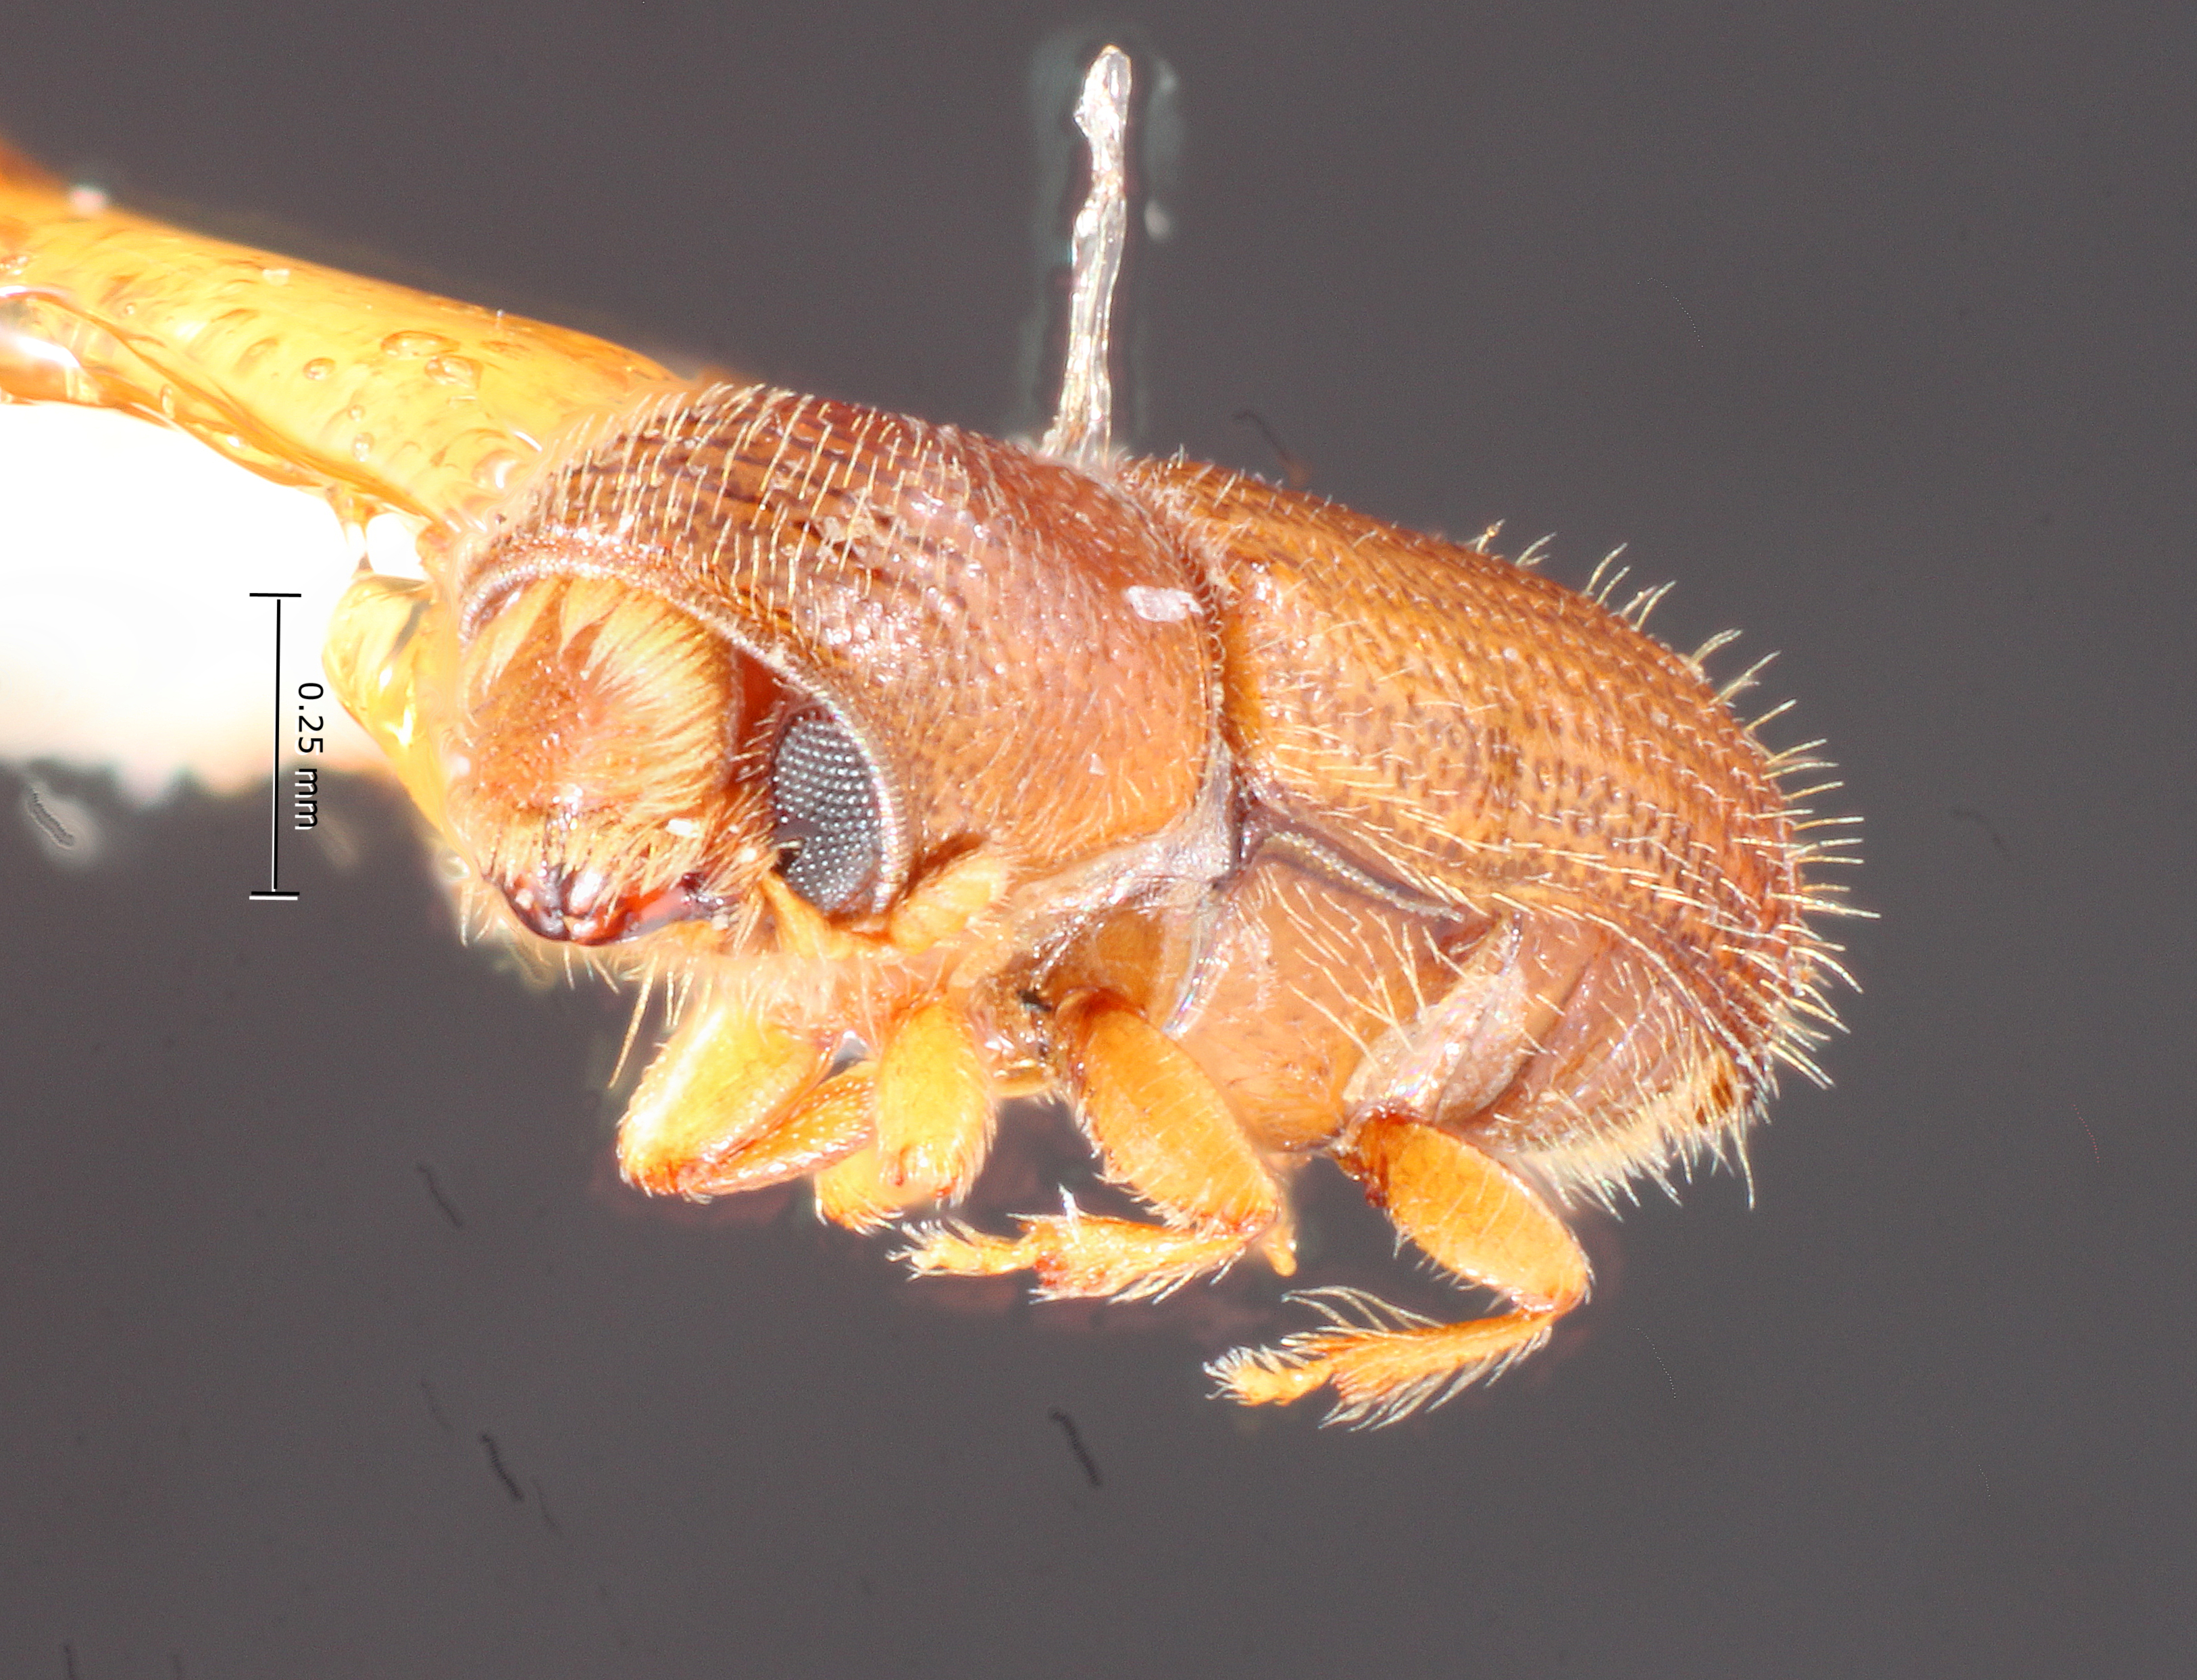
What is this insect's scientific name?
Pityophthorus coronarius
